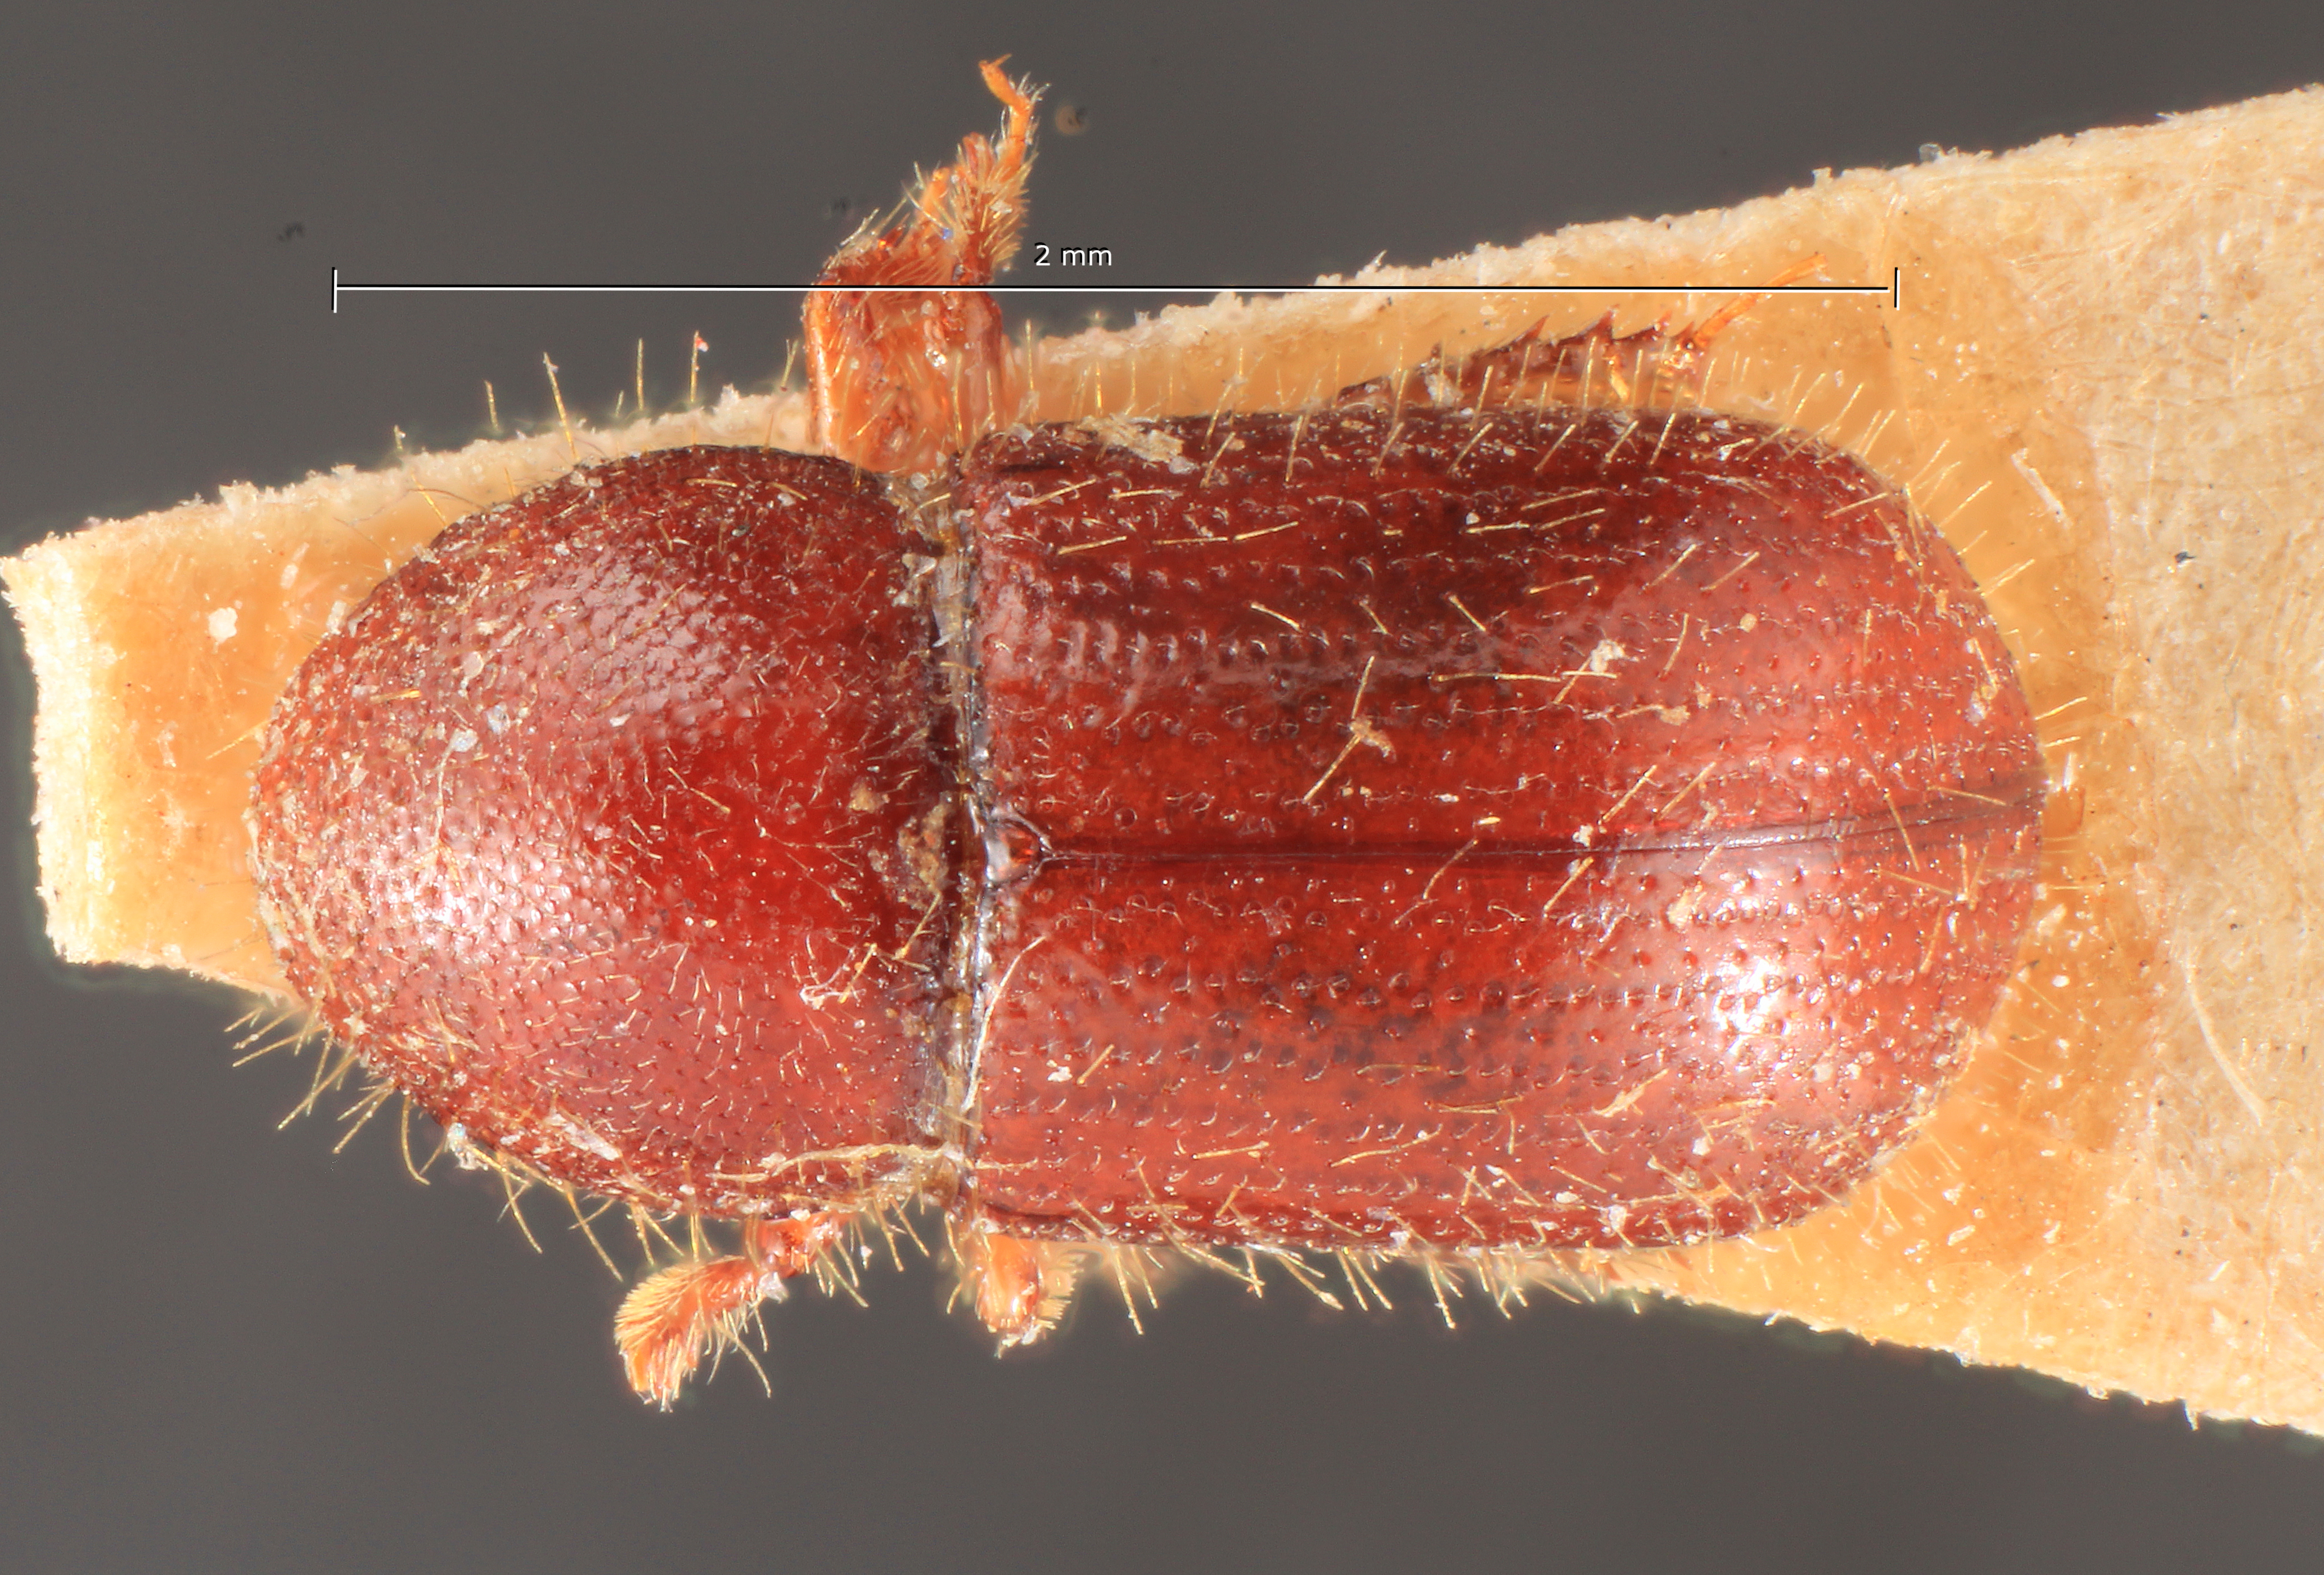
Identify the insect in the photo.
Dendrurgus sundaensis
